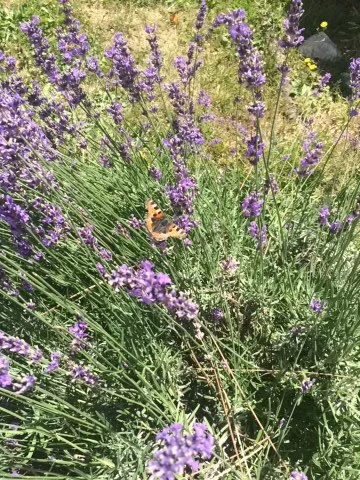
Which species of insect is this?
Aglais urticae
